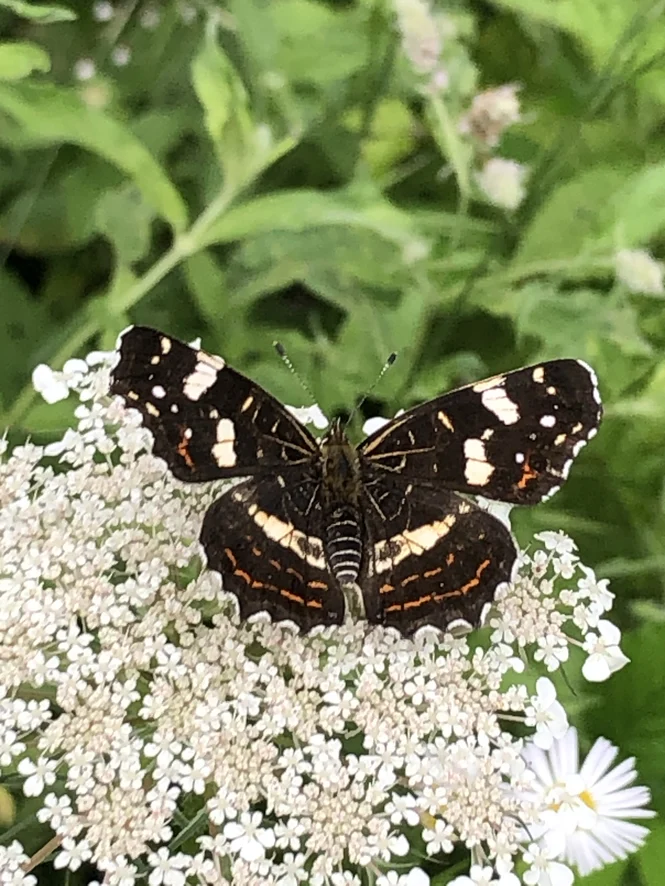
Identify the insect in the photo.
Araschnia levana
